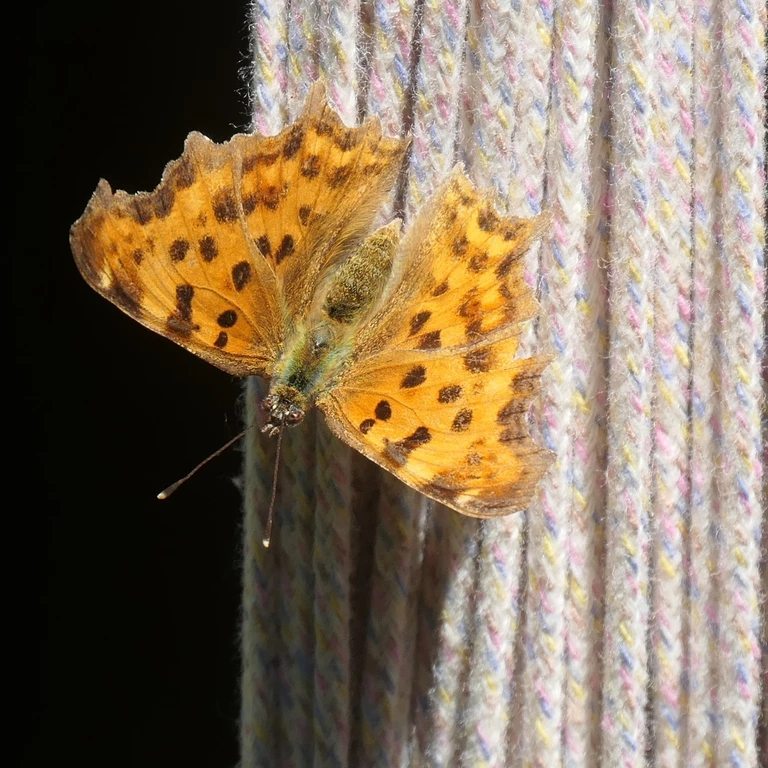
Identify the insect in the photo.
Polygonia c-album
